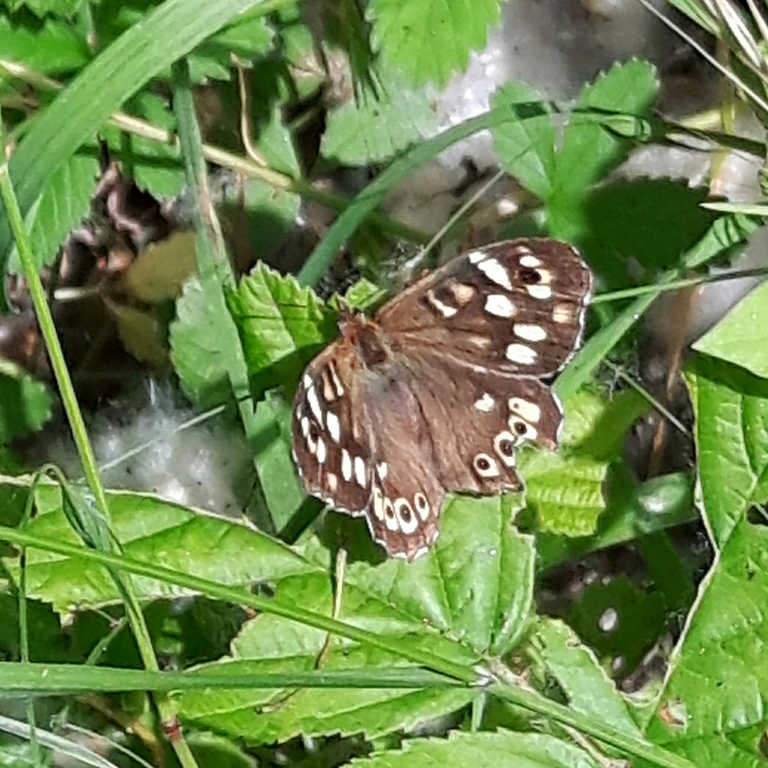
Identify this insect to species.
Pararge aegeria
